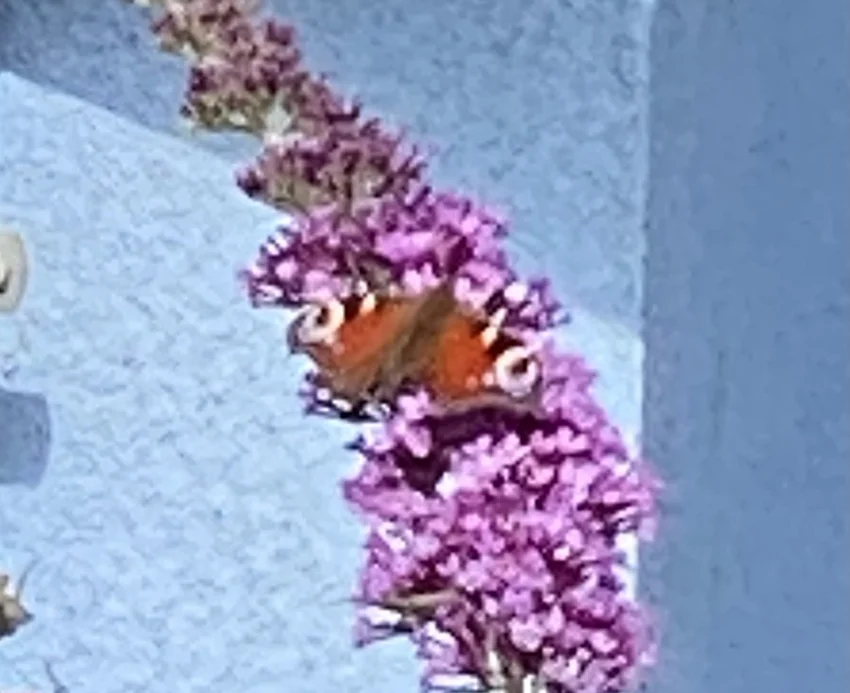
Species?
Aglais io
